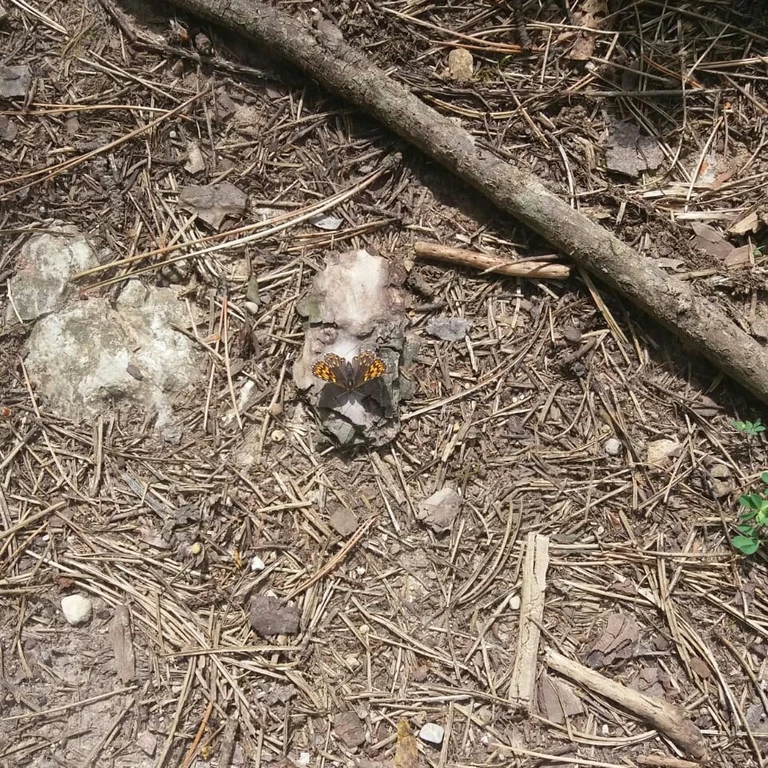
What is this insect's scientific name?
Hamearis lucina
